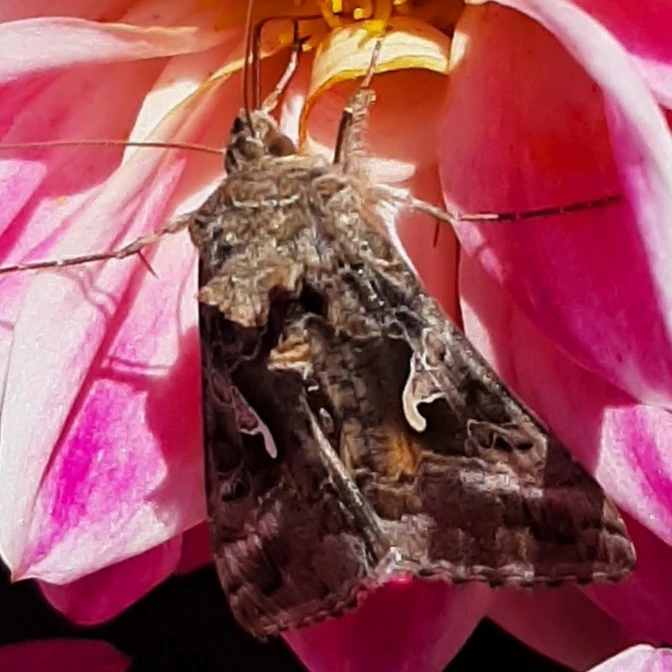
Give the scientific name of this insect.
Autographa gamma
